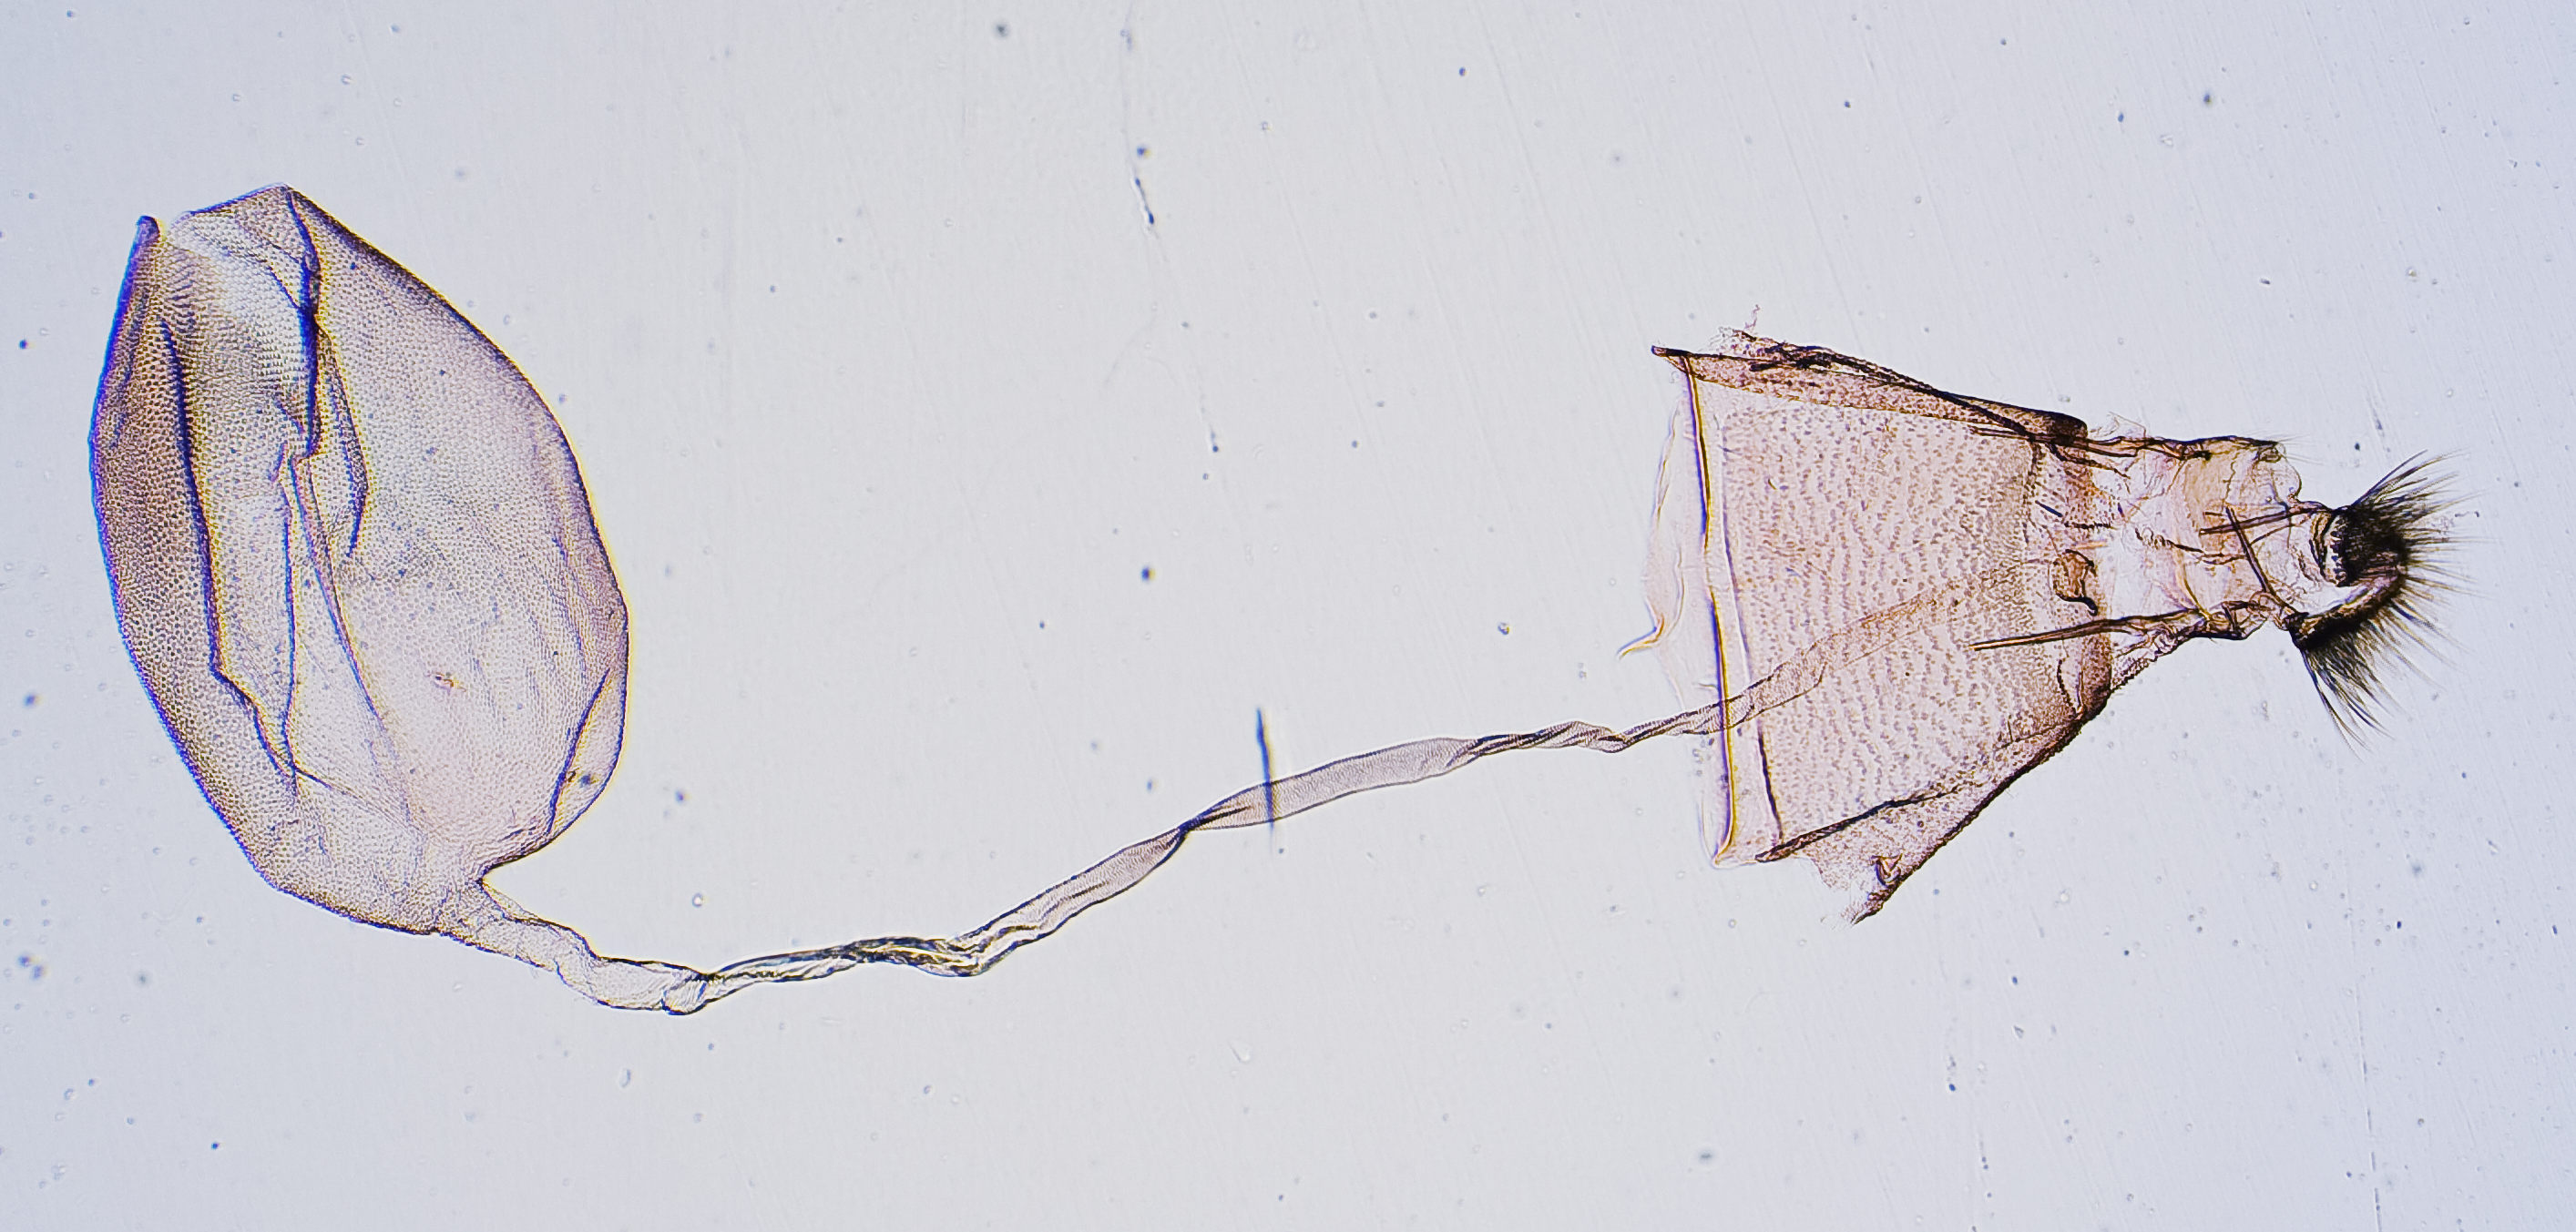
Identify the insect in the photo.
Nacoleia xanthodysana
